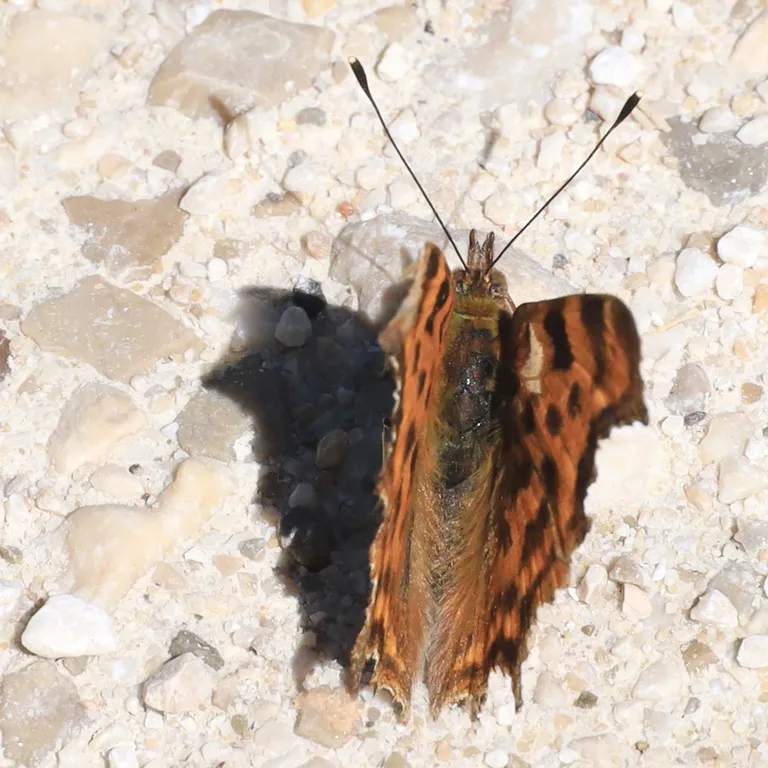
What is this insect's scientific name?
Polygonia c-album
